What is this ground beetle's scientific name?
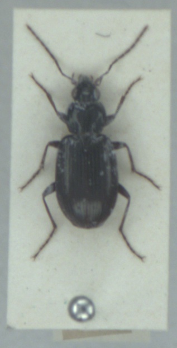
Agonum nigrum
